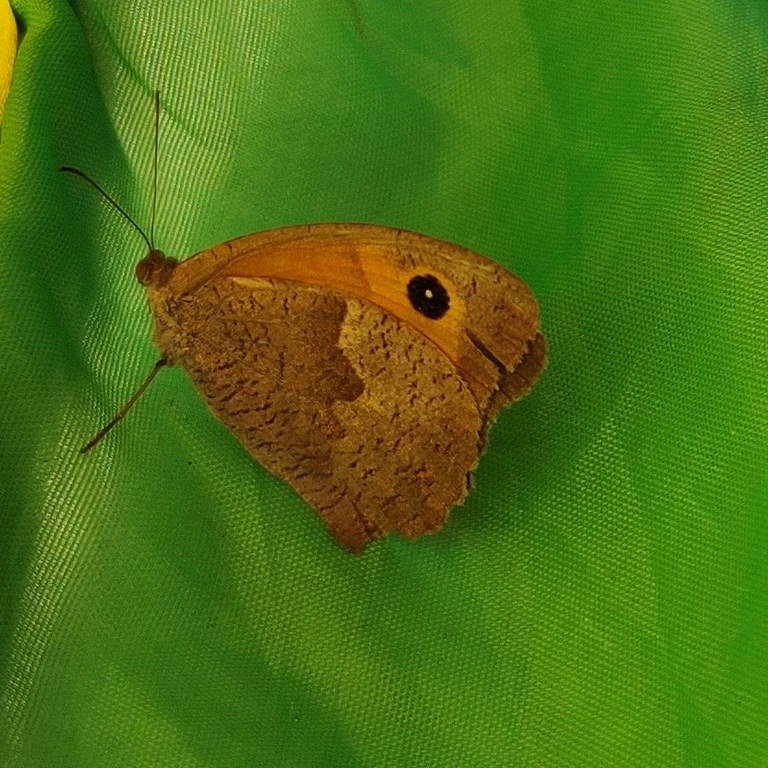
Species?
Maniola jurtina
